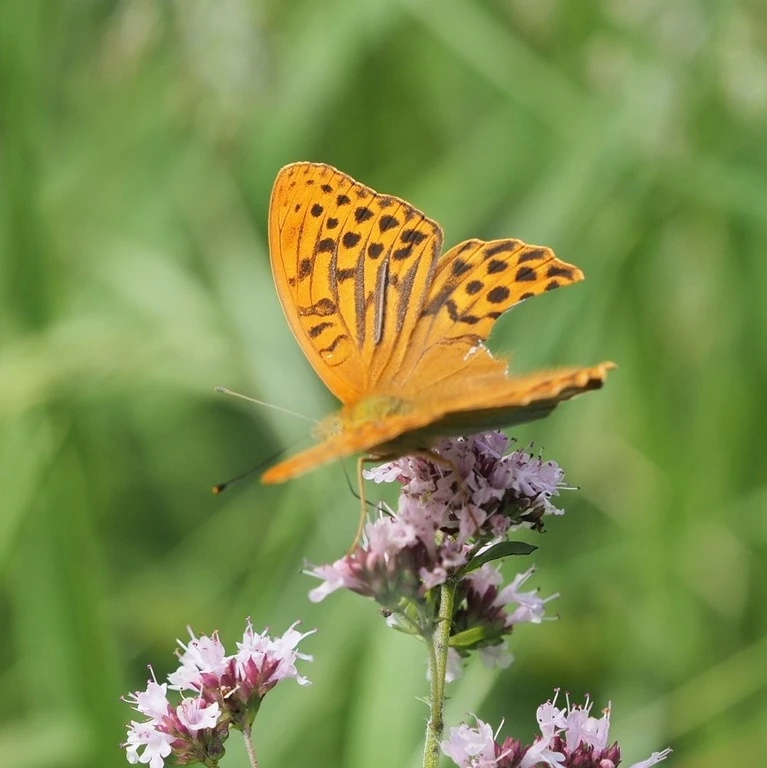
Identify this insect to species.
Argynnis paphia
